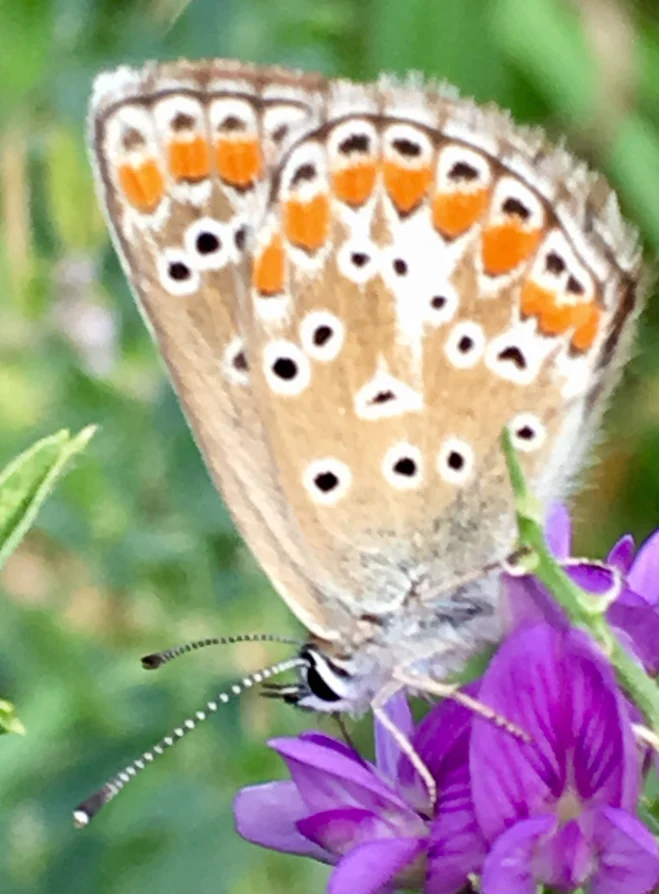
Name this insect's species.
Aricia agestis/artaxerxes
